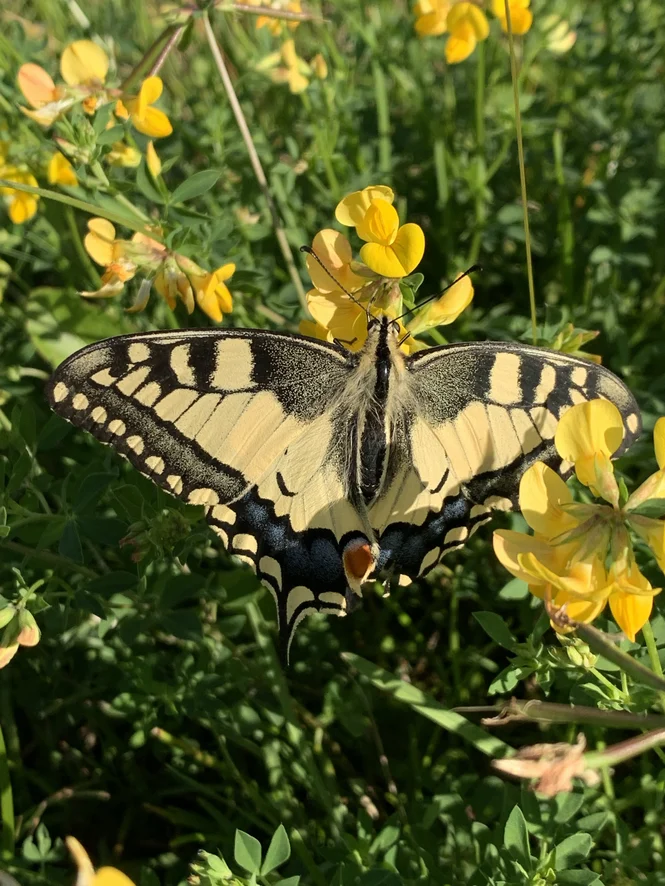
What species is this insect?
Papilio machaon
